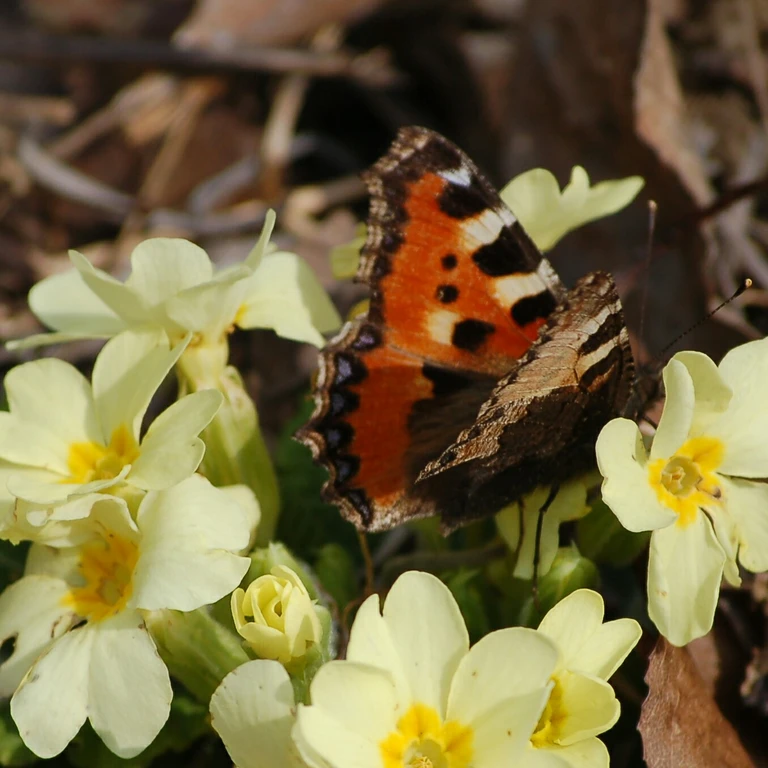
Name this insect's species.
Aglais urticae
